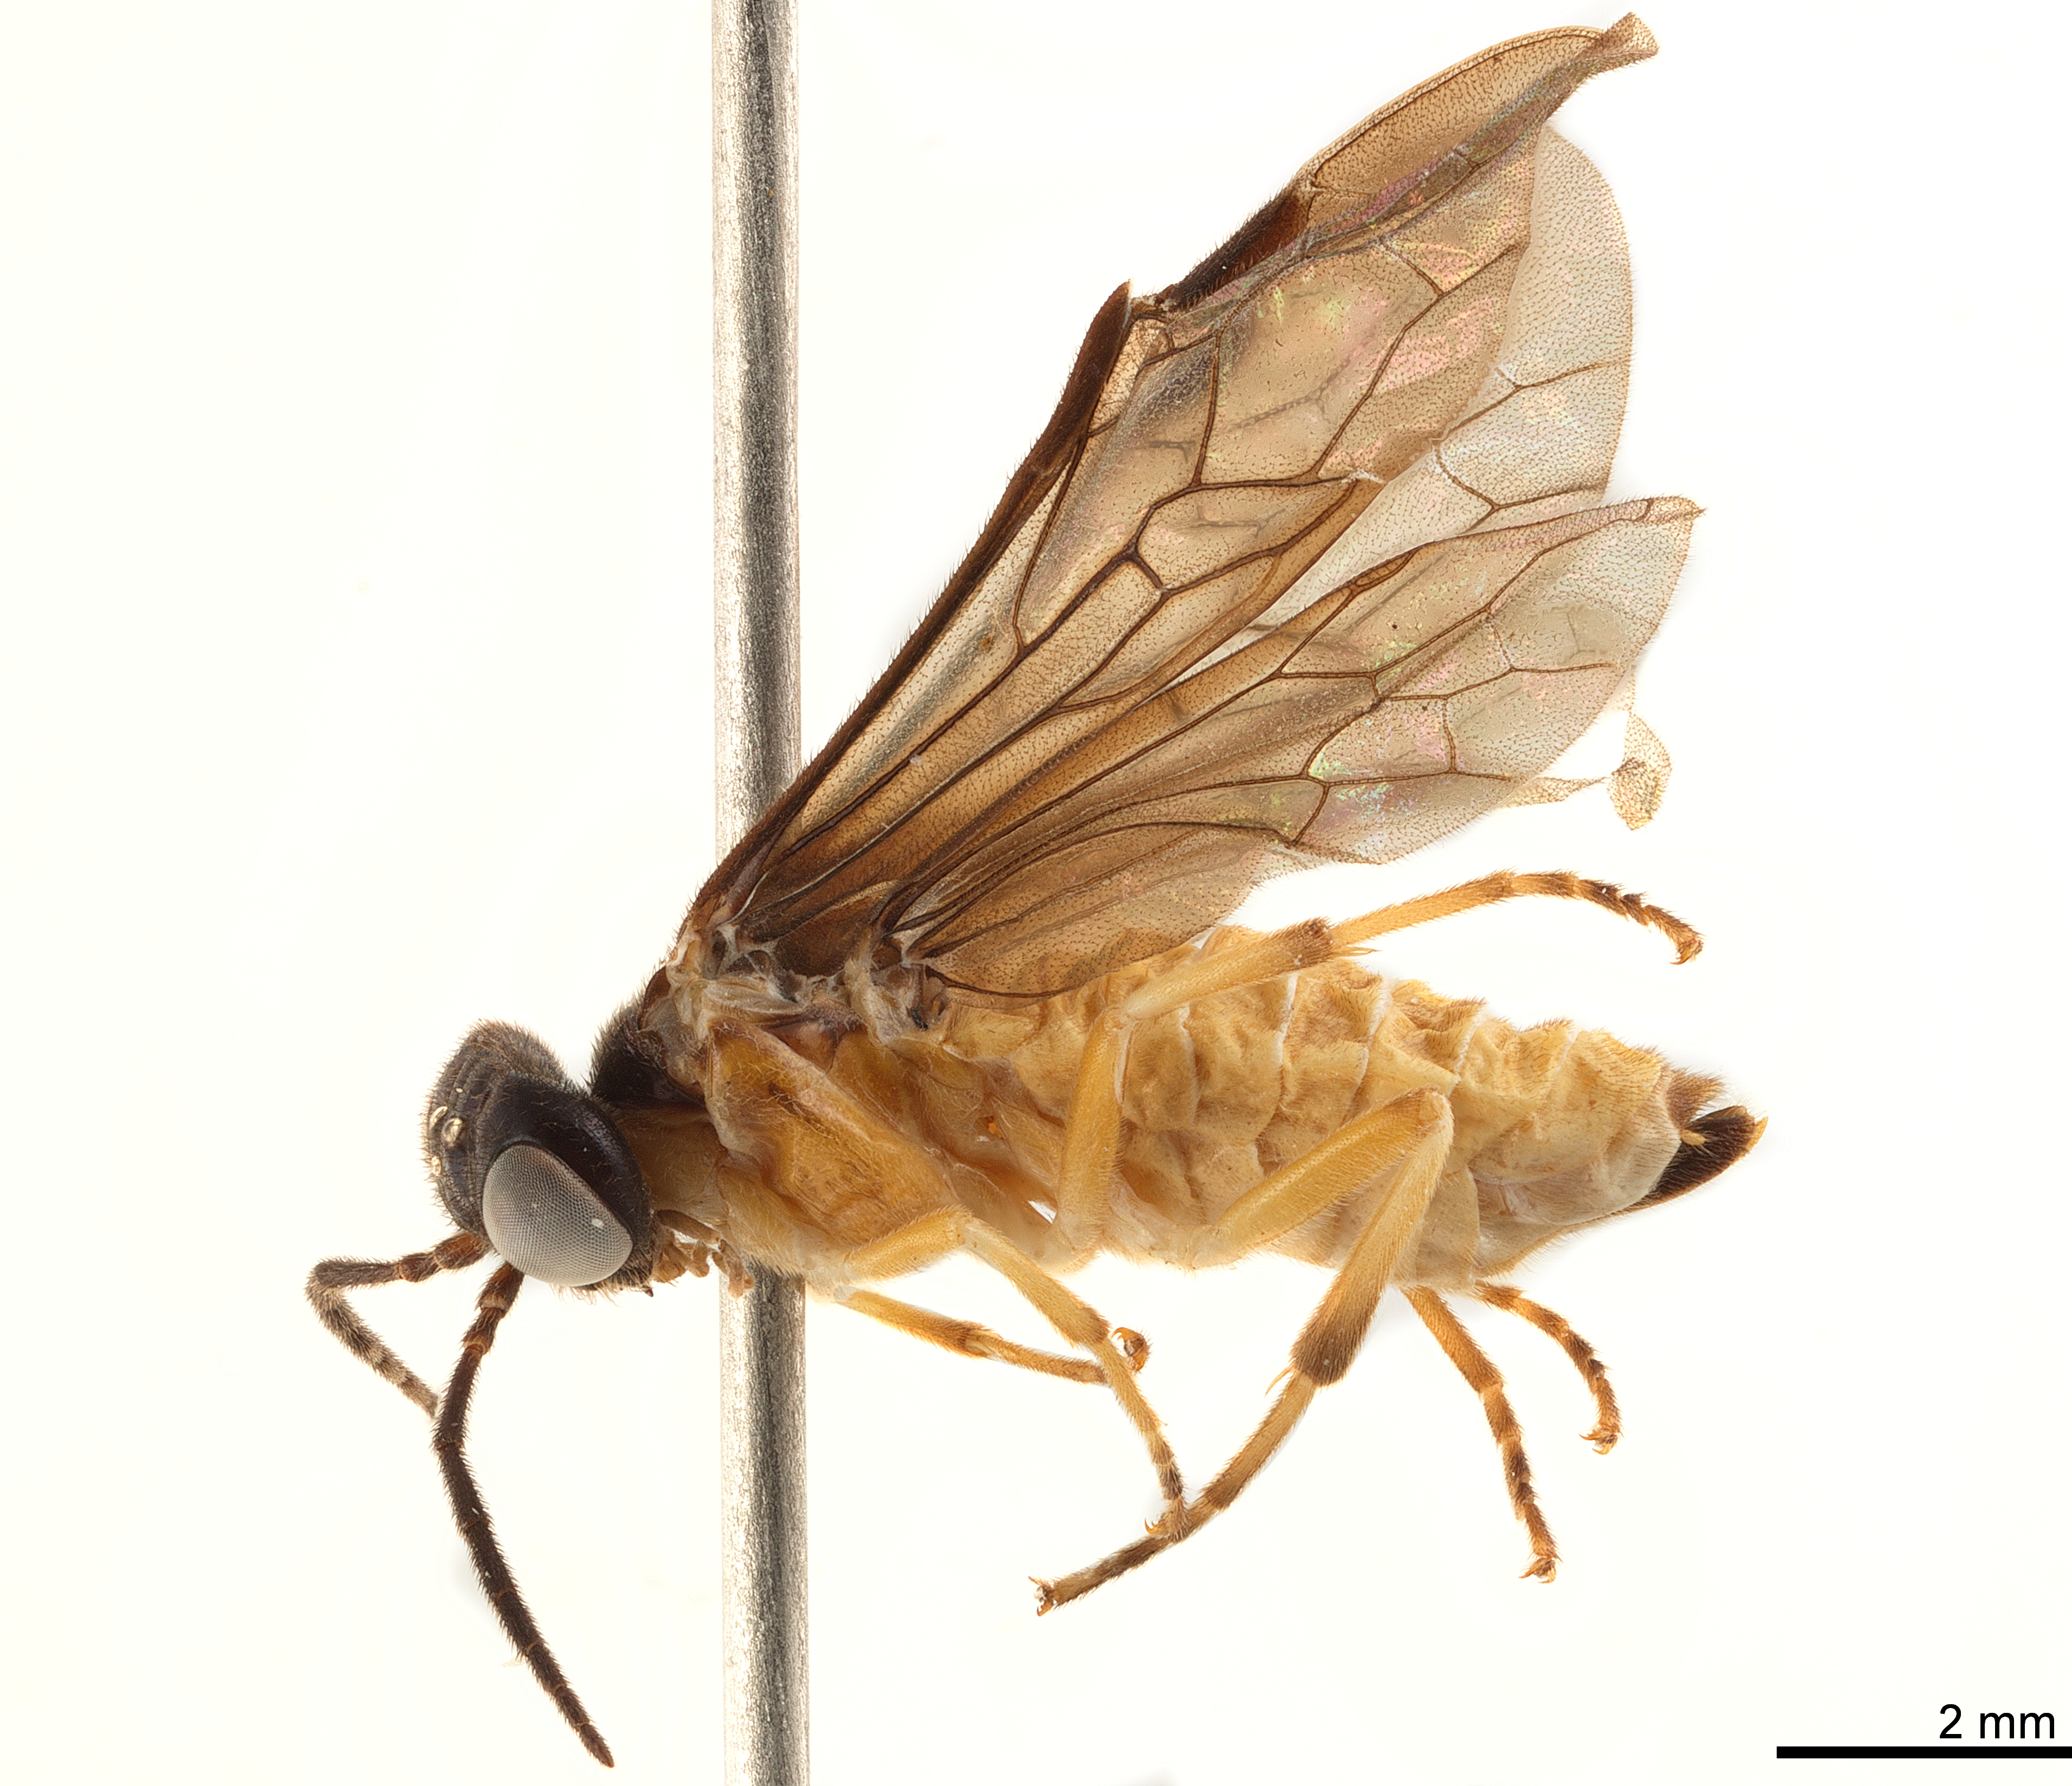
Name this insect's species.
Distega nigriceps
